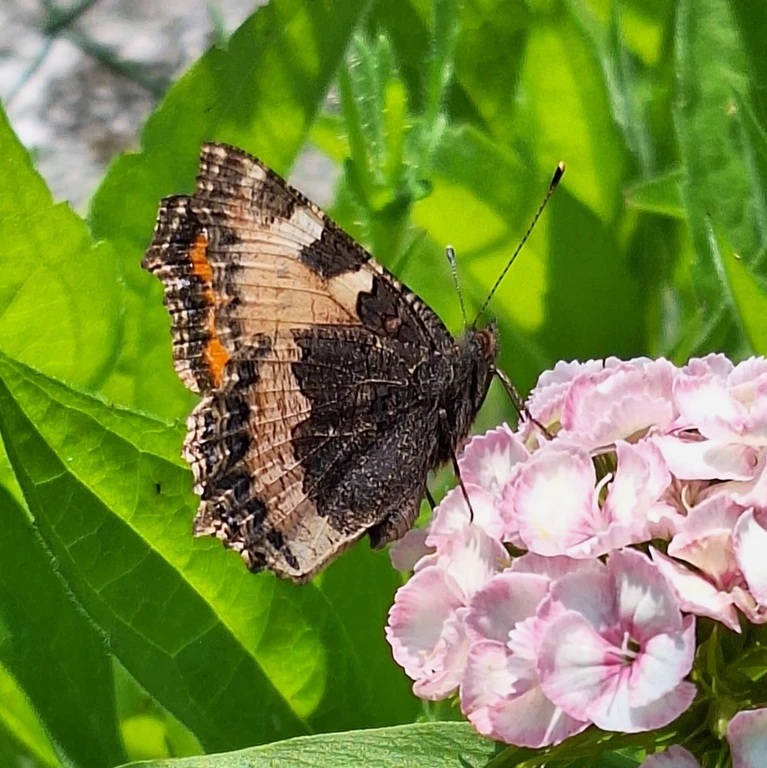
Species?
Aglais urticae
